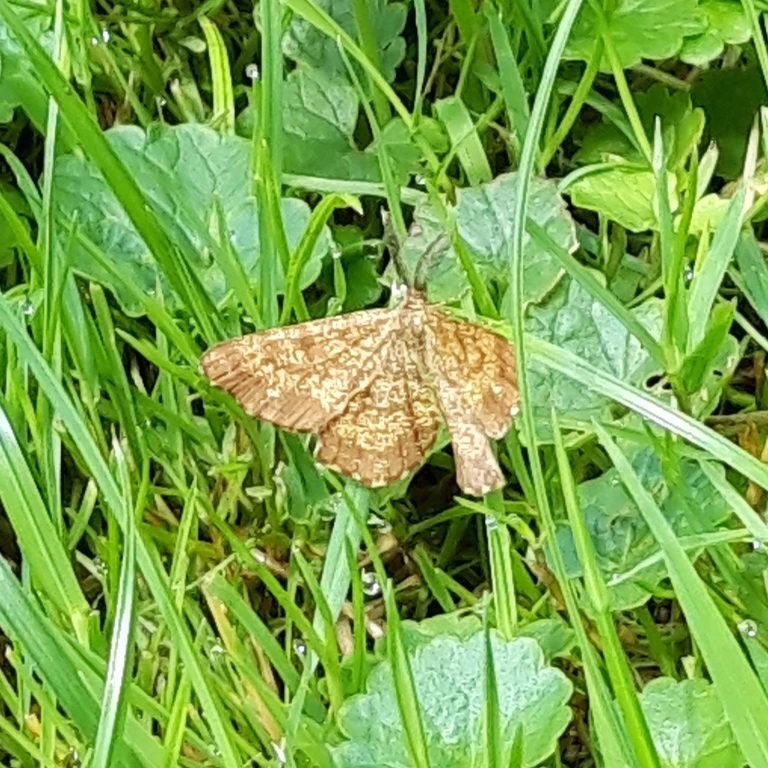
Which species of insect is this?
Ematurga atomaria
